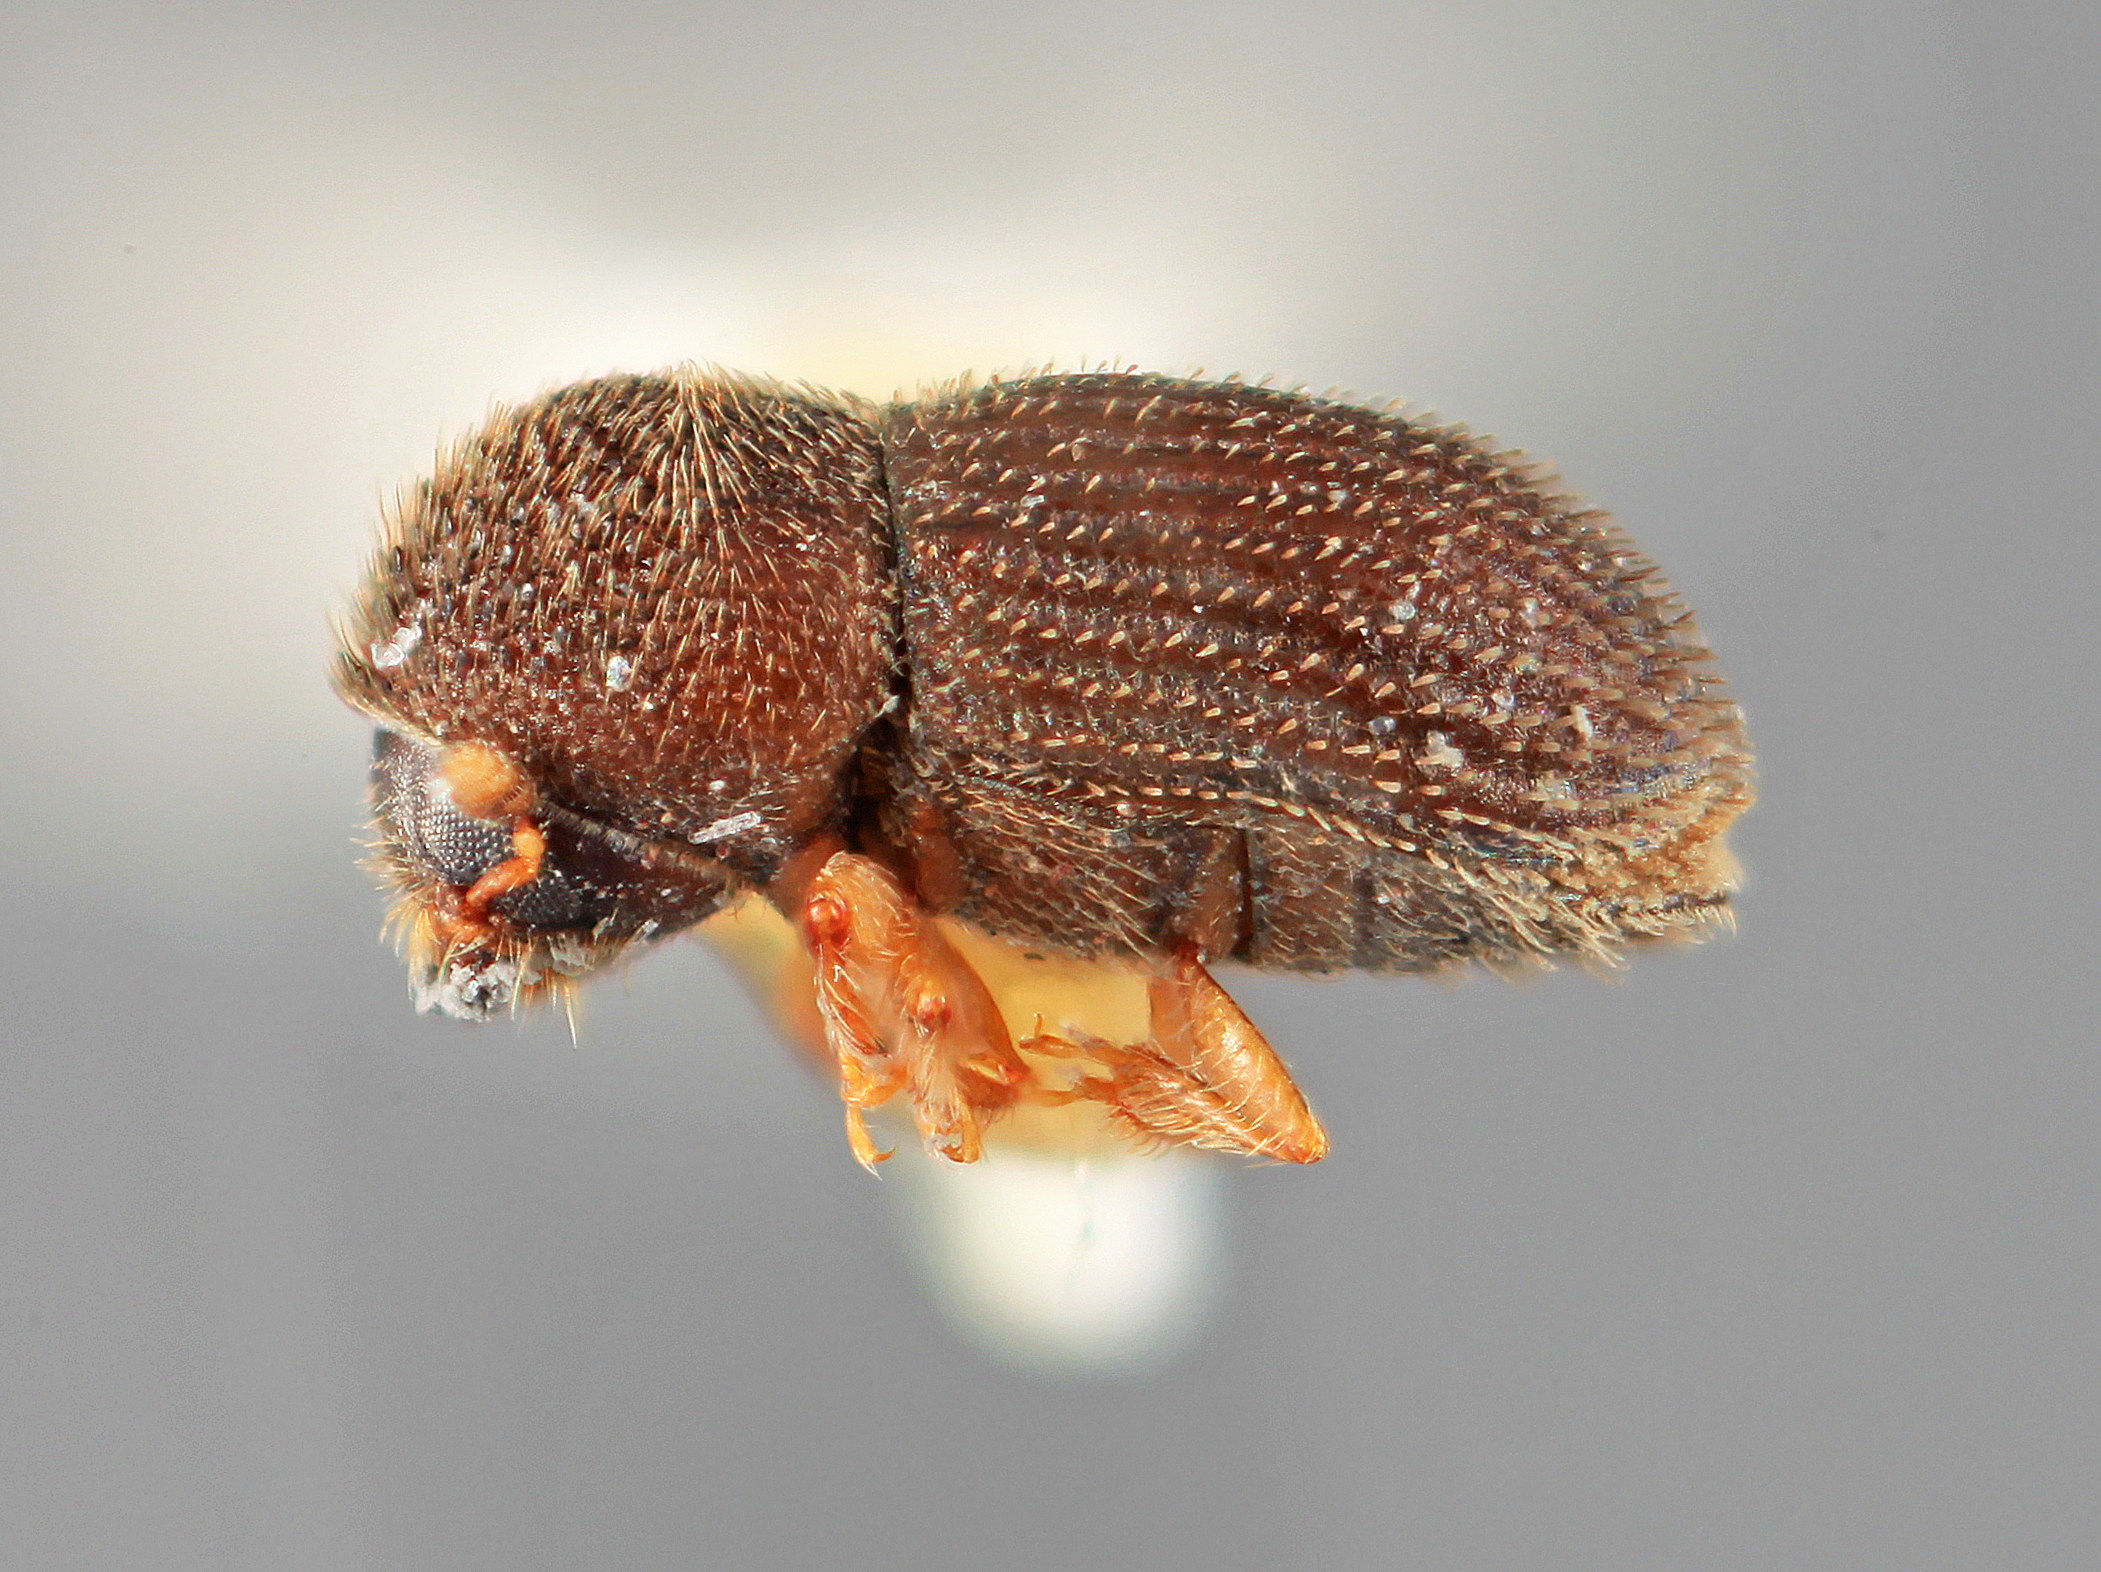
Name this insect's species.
Hypothenemus dolosus
